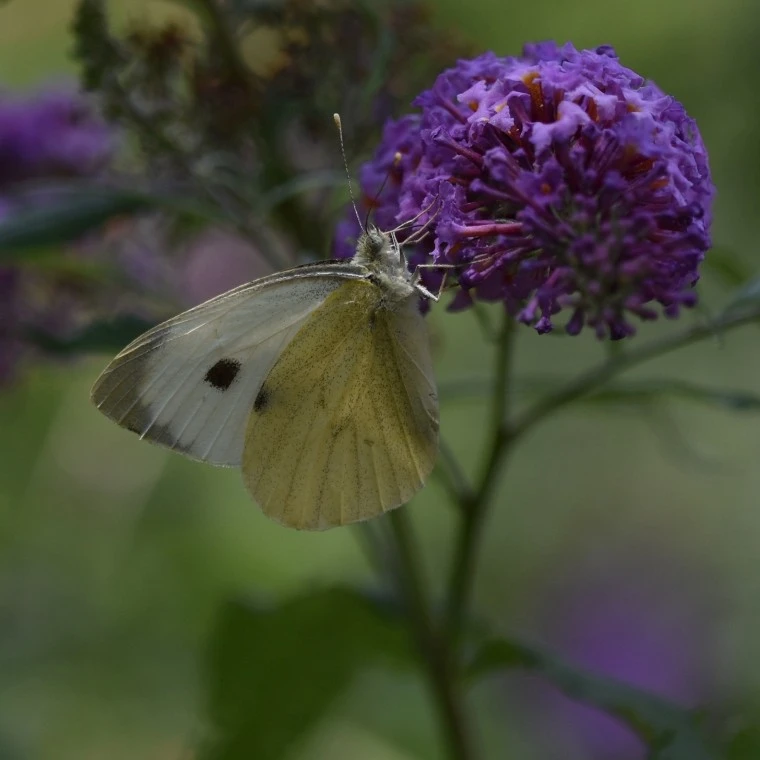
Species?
Pieris brassicae
